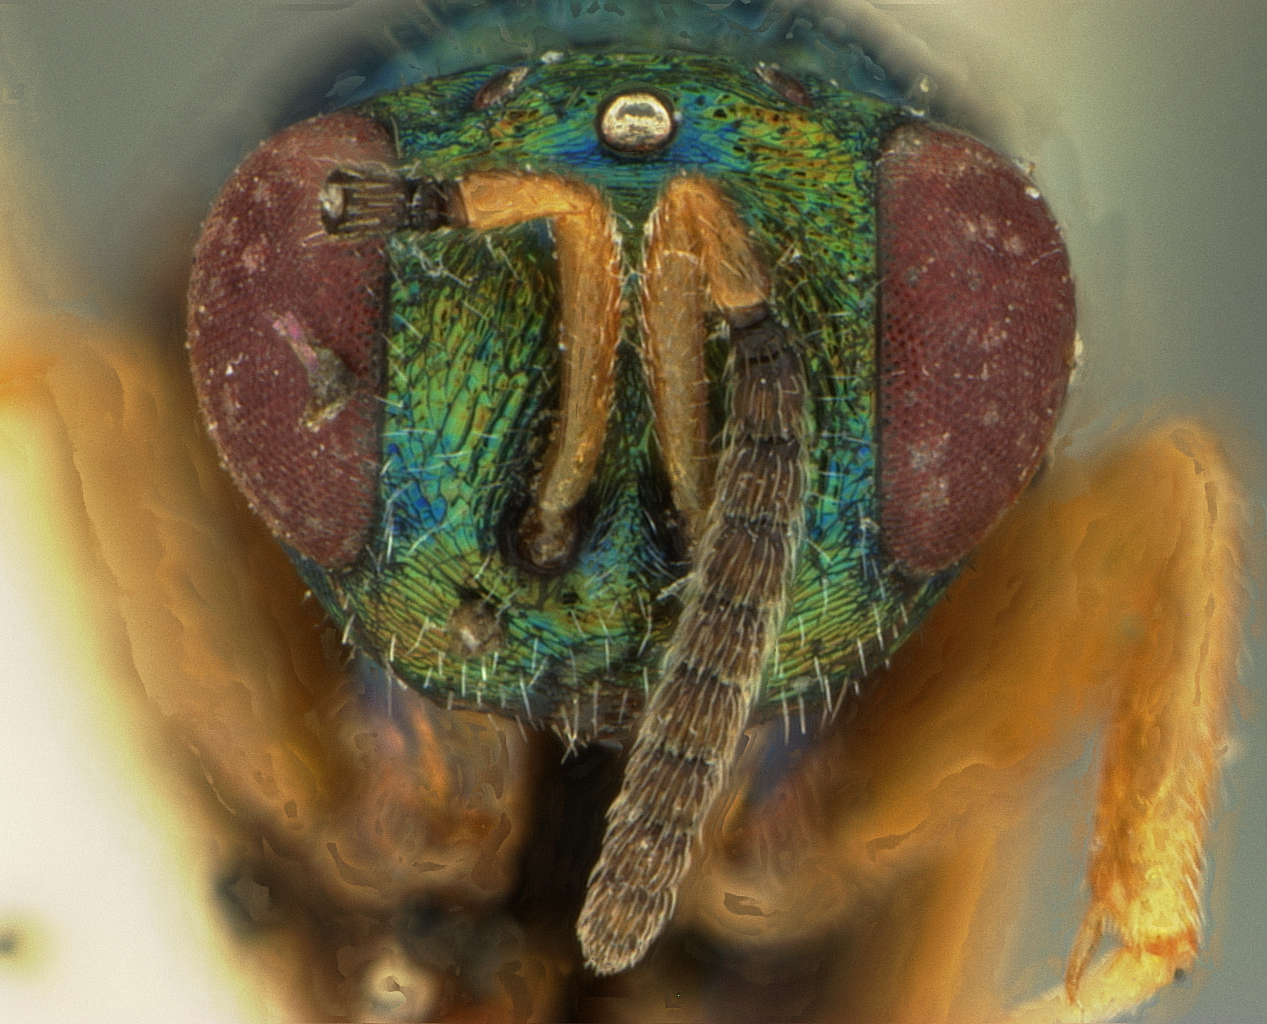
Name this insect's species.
Ormyrus rosae
